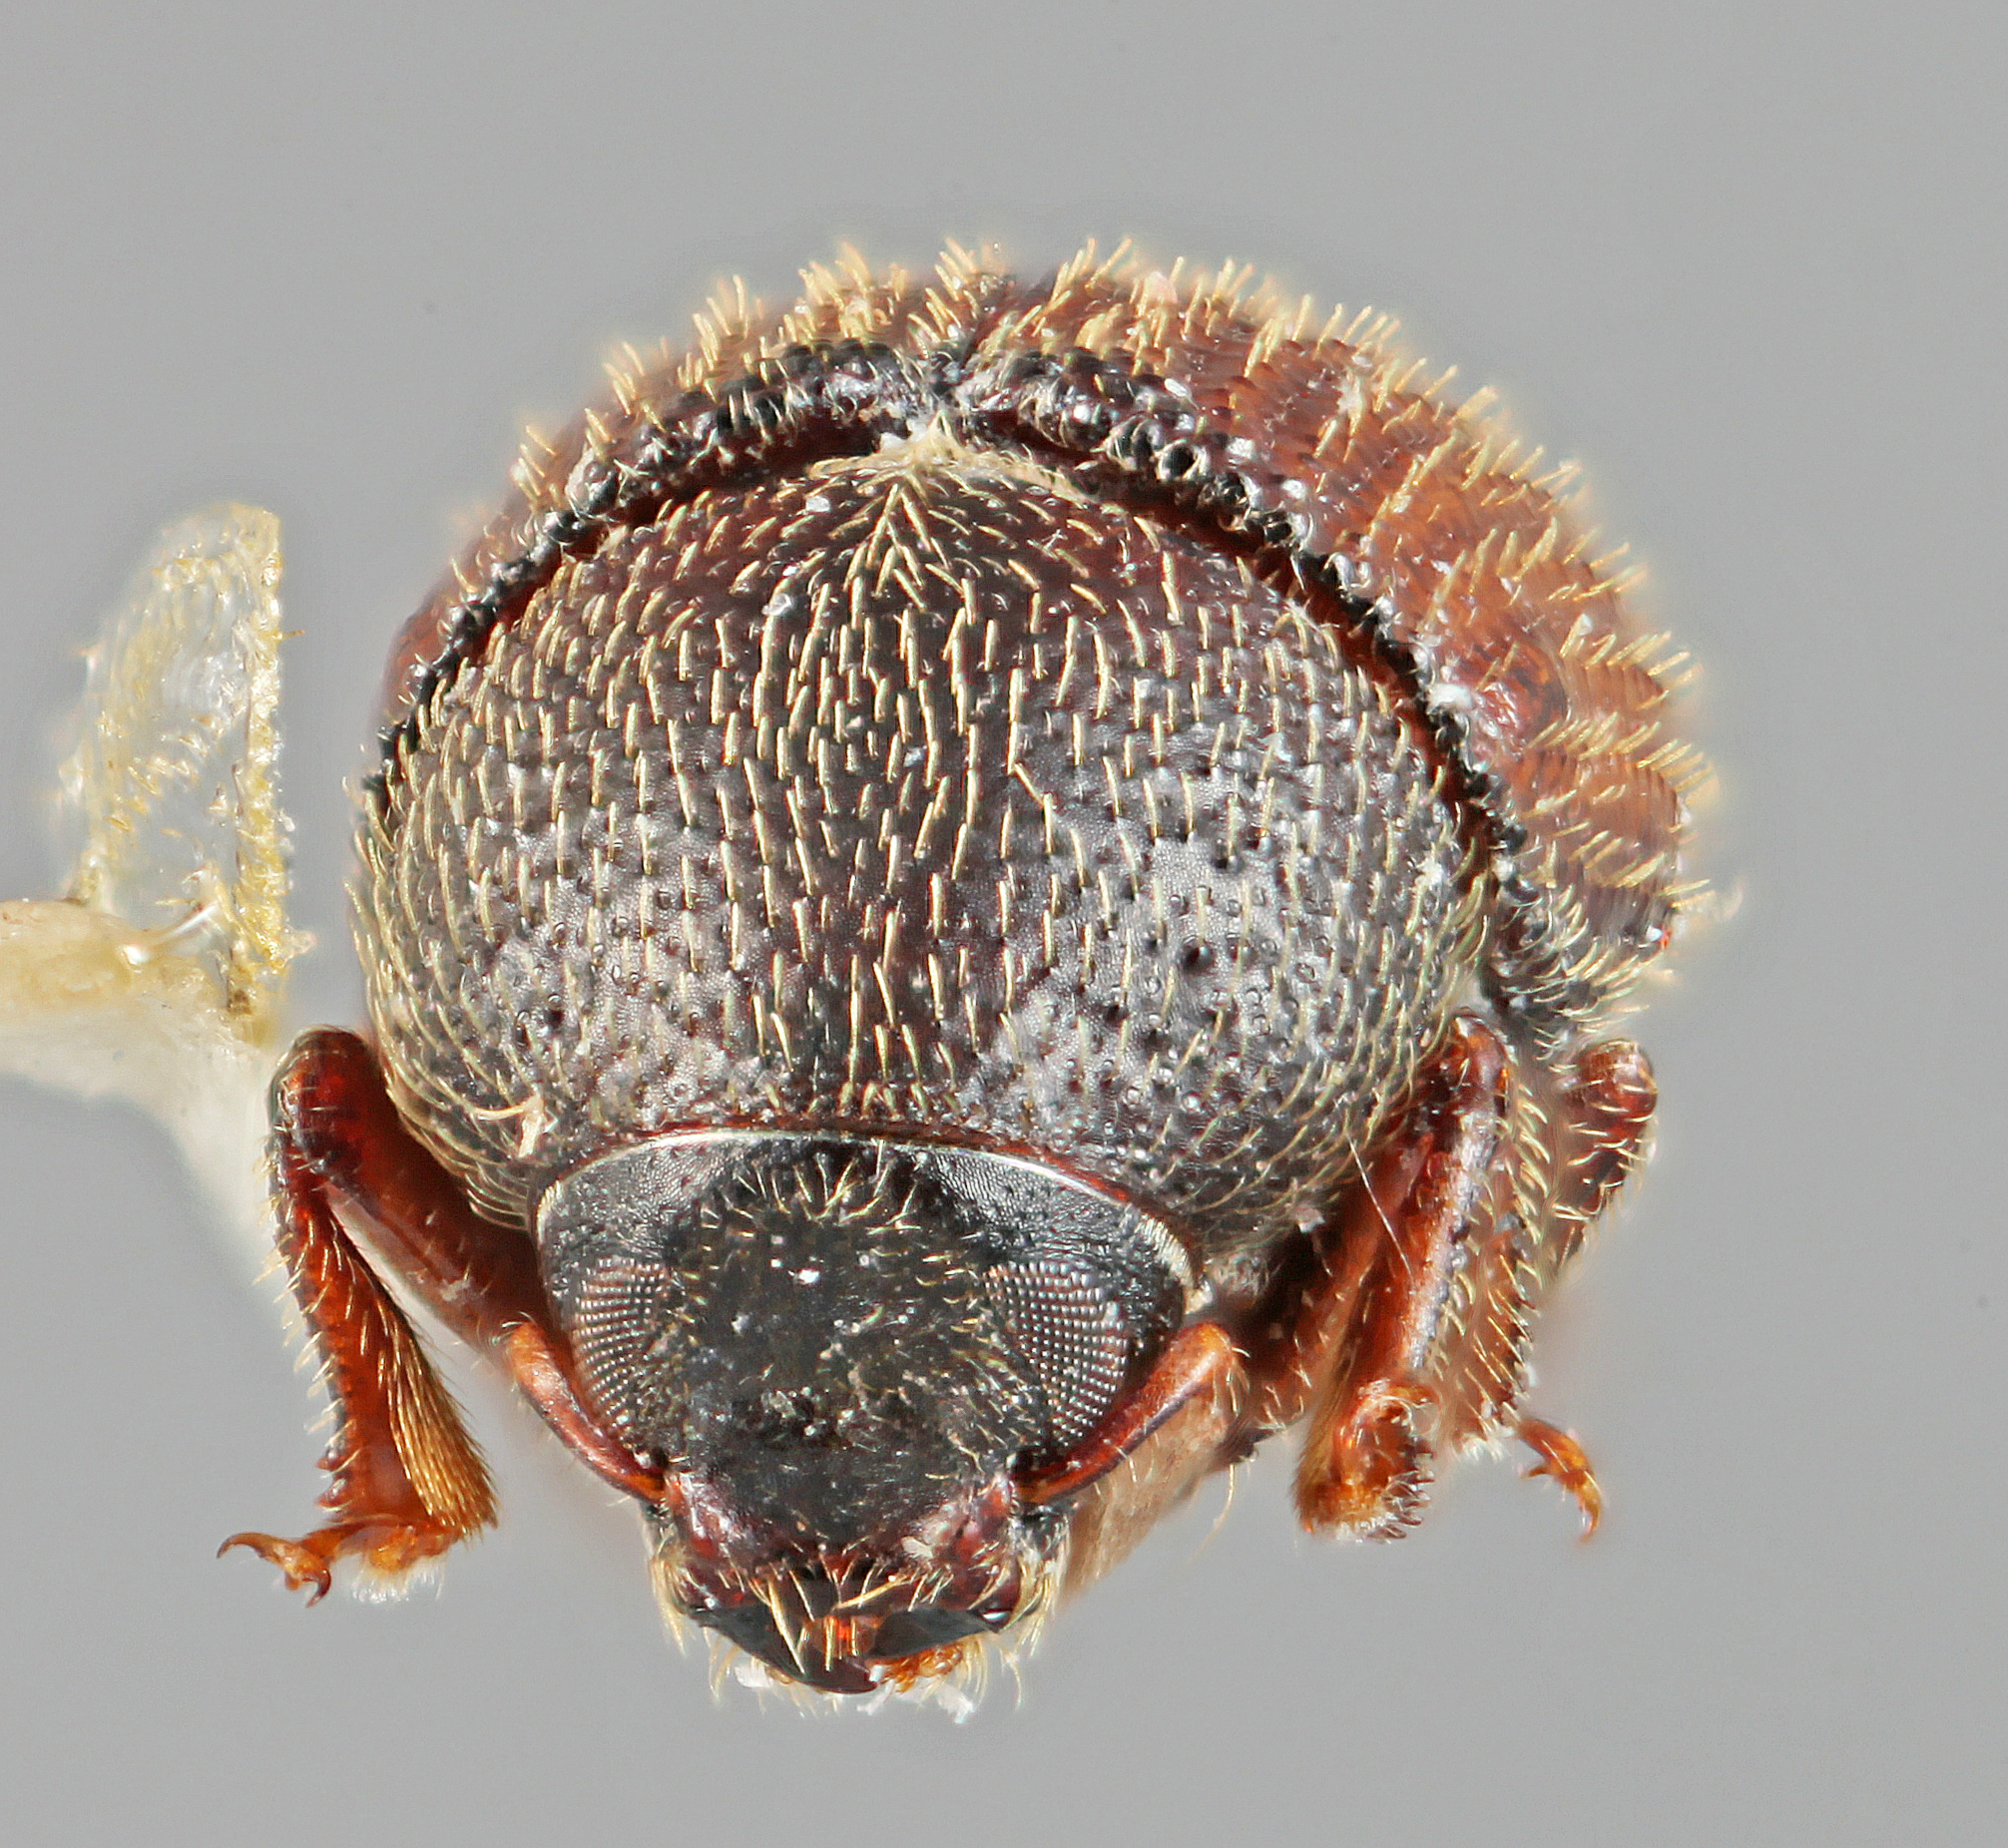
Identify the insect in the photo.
Chramesus marginatus
